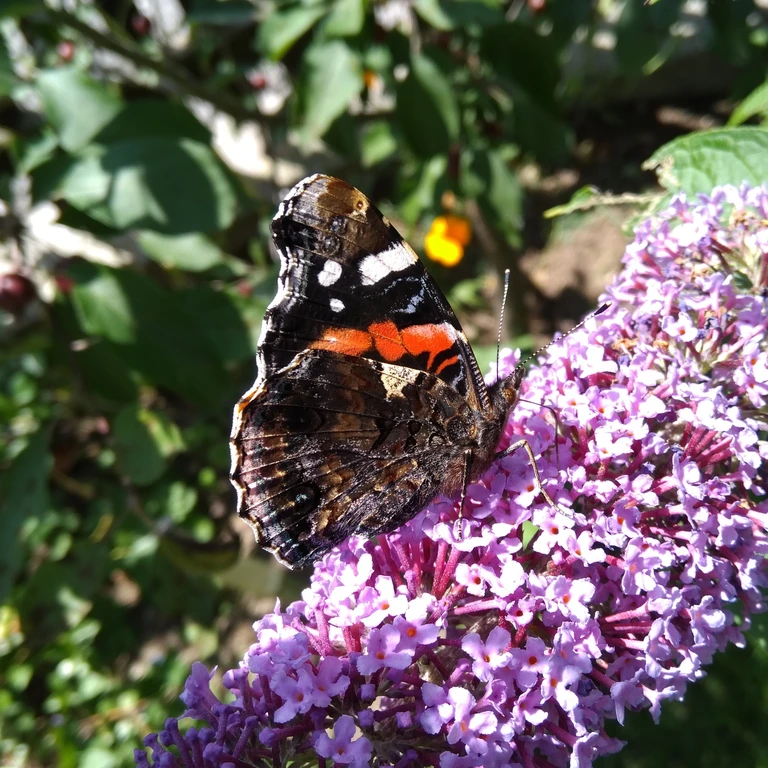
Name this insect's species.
Vanessa atalanta
